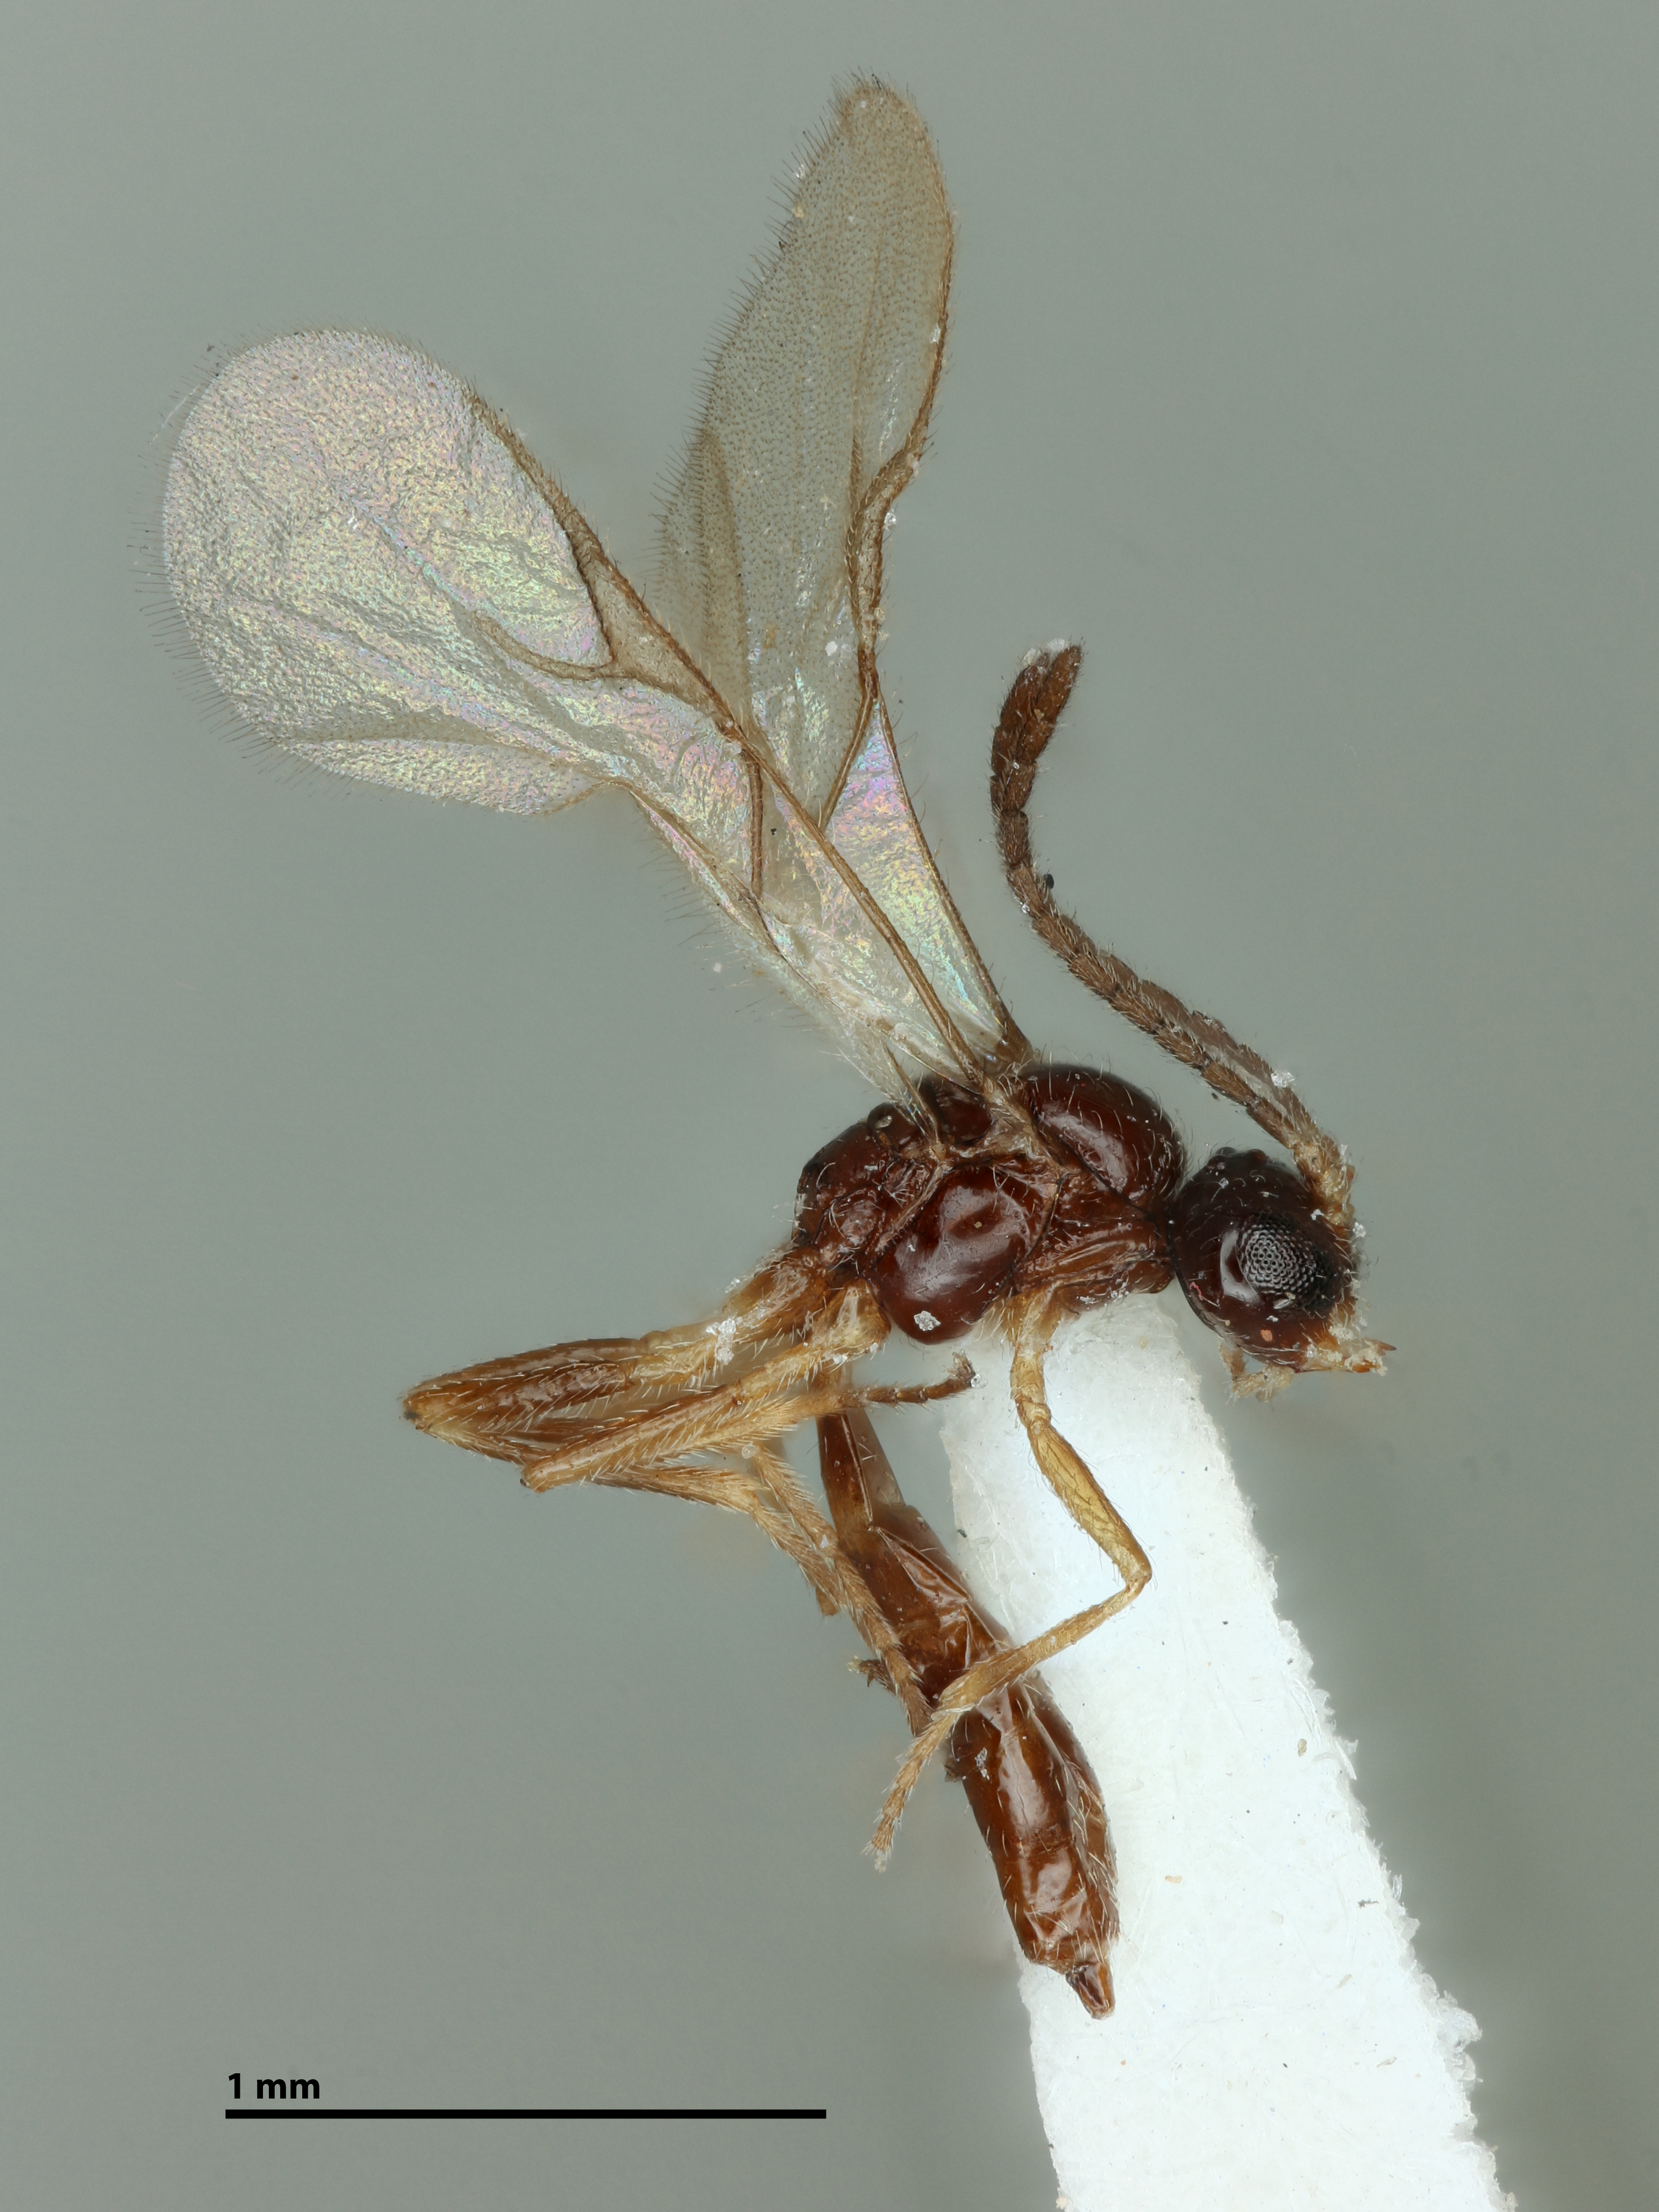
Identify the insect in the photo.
Lipolexis chenopodiaphidas
